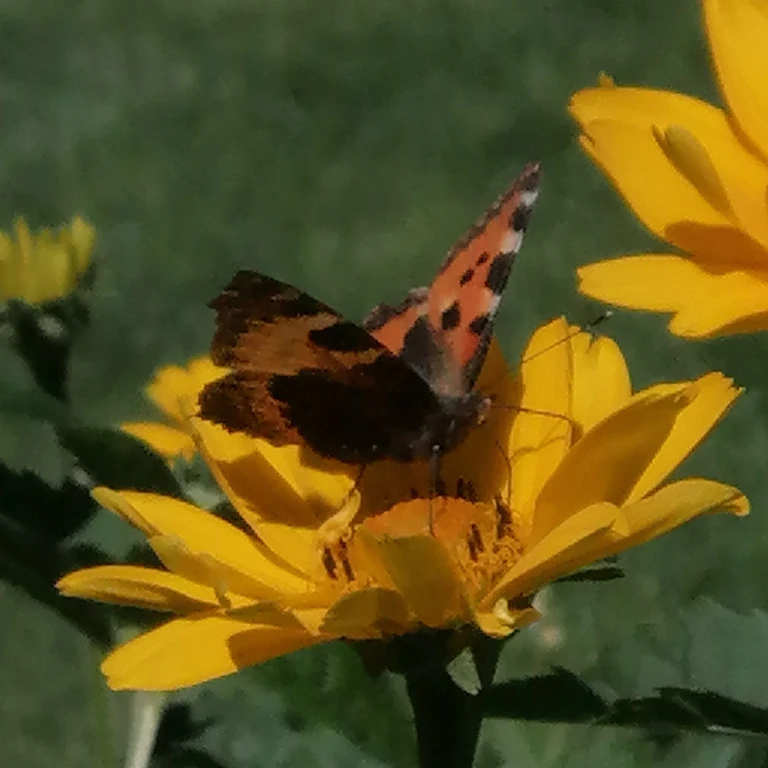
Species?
Aglais urticae
